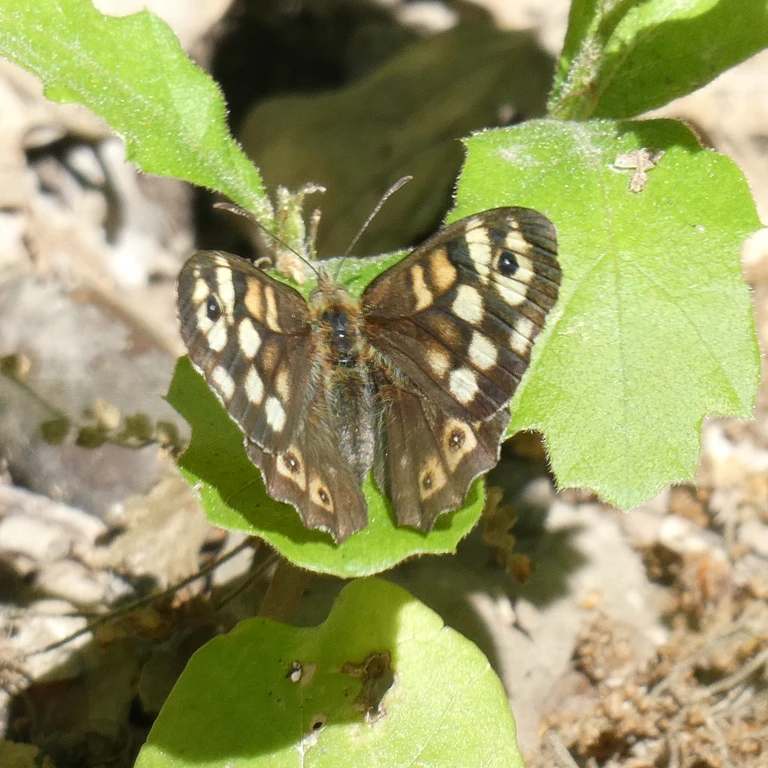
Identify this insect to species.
Pararge aegeria
